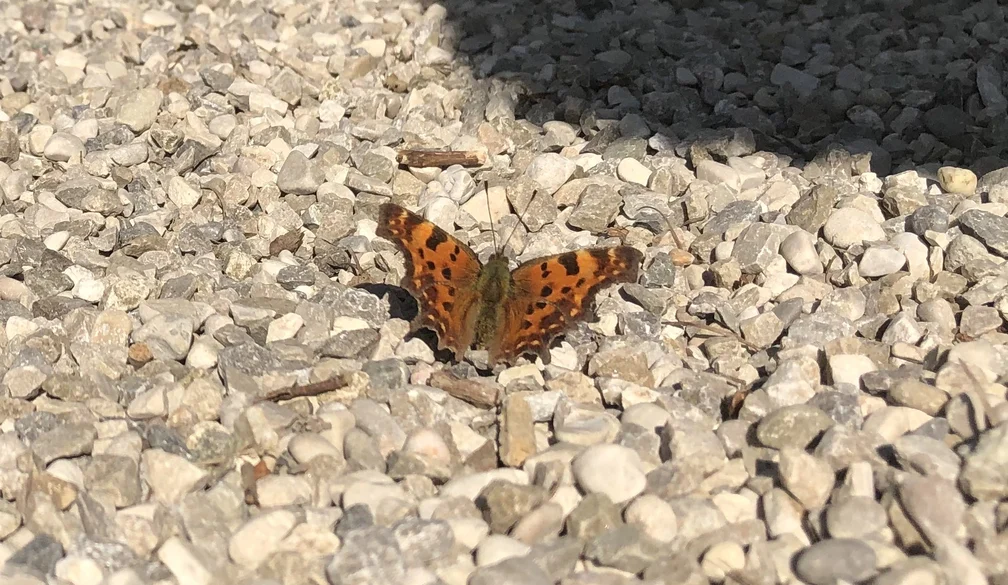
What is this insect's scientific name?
Polygonia c-album
